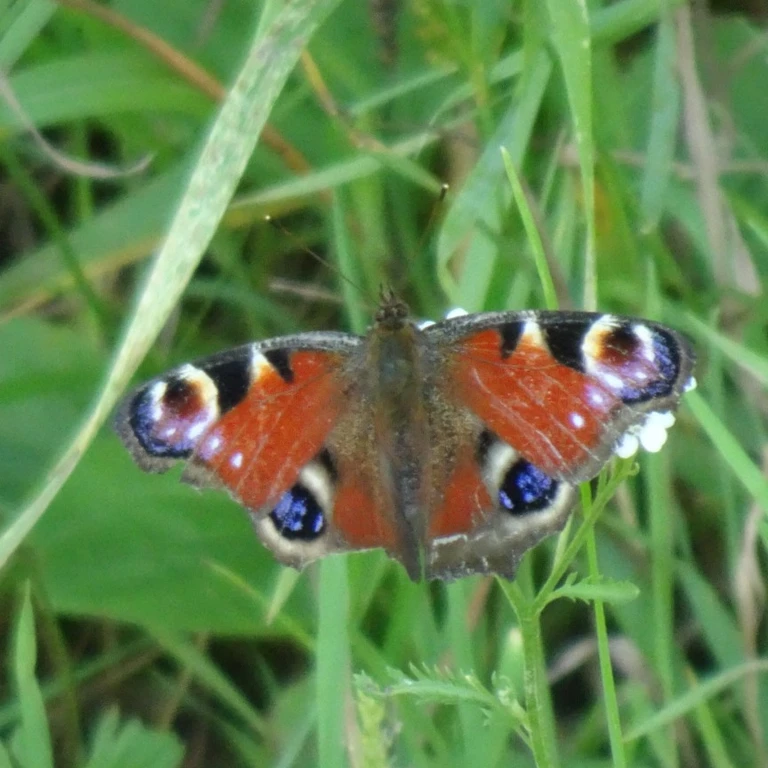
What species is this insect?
Aglais io
